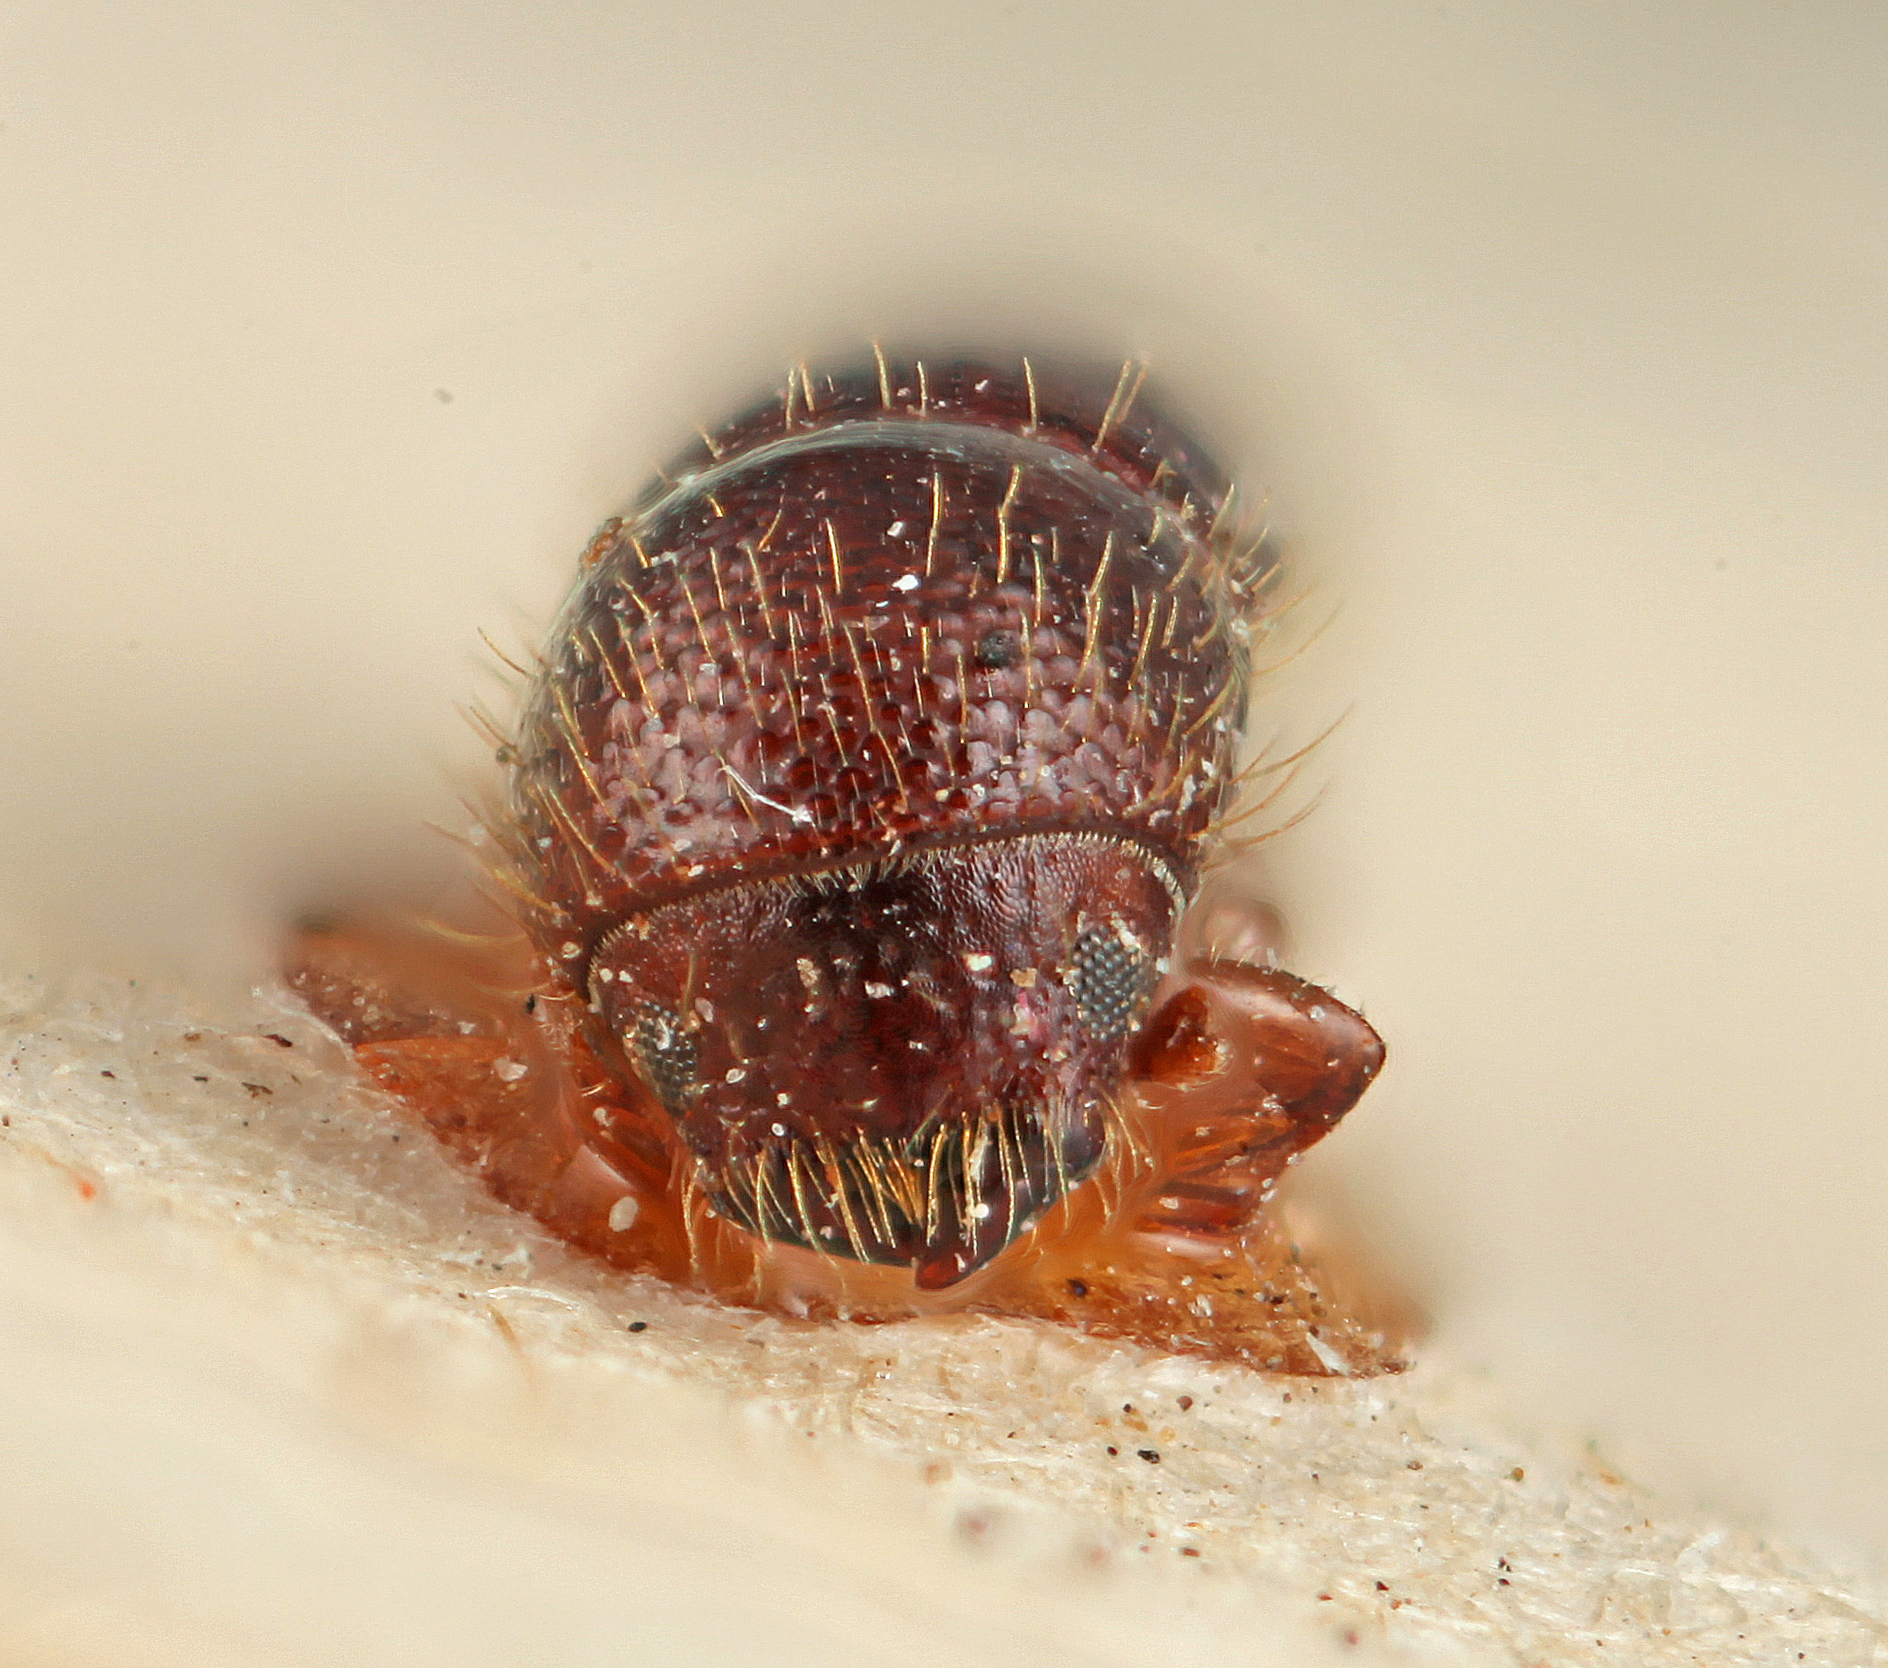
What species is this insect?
Xyleborus notatus
